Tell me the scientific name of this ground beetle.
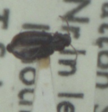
Bradycellus ruficollis
